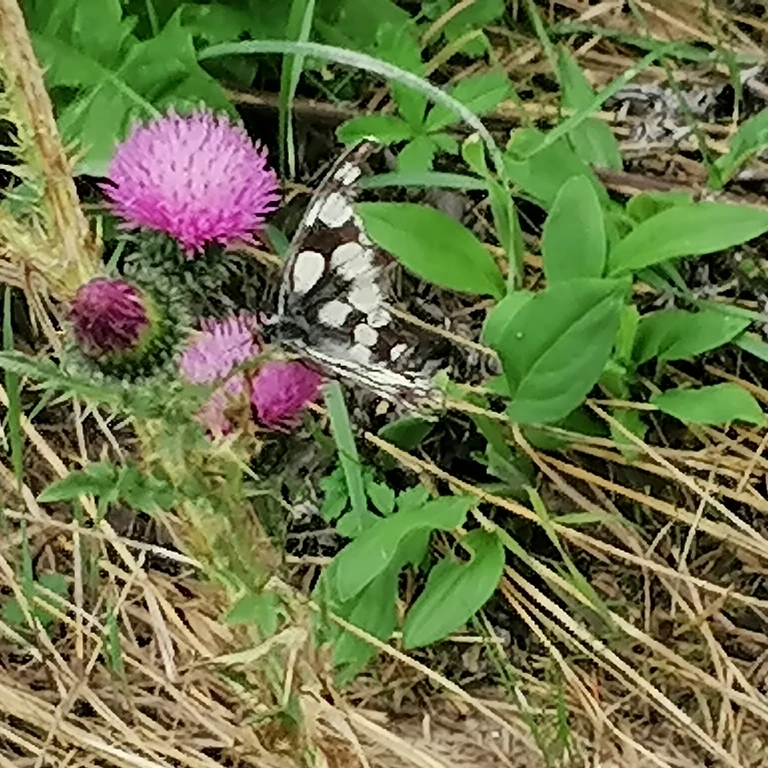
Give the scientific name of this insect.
Melanargia galathea
